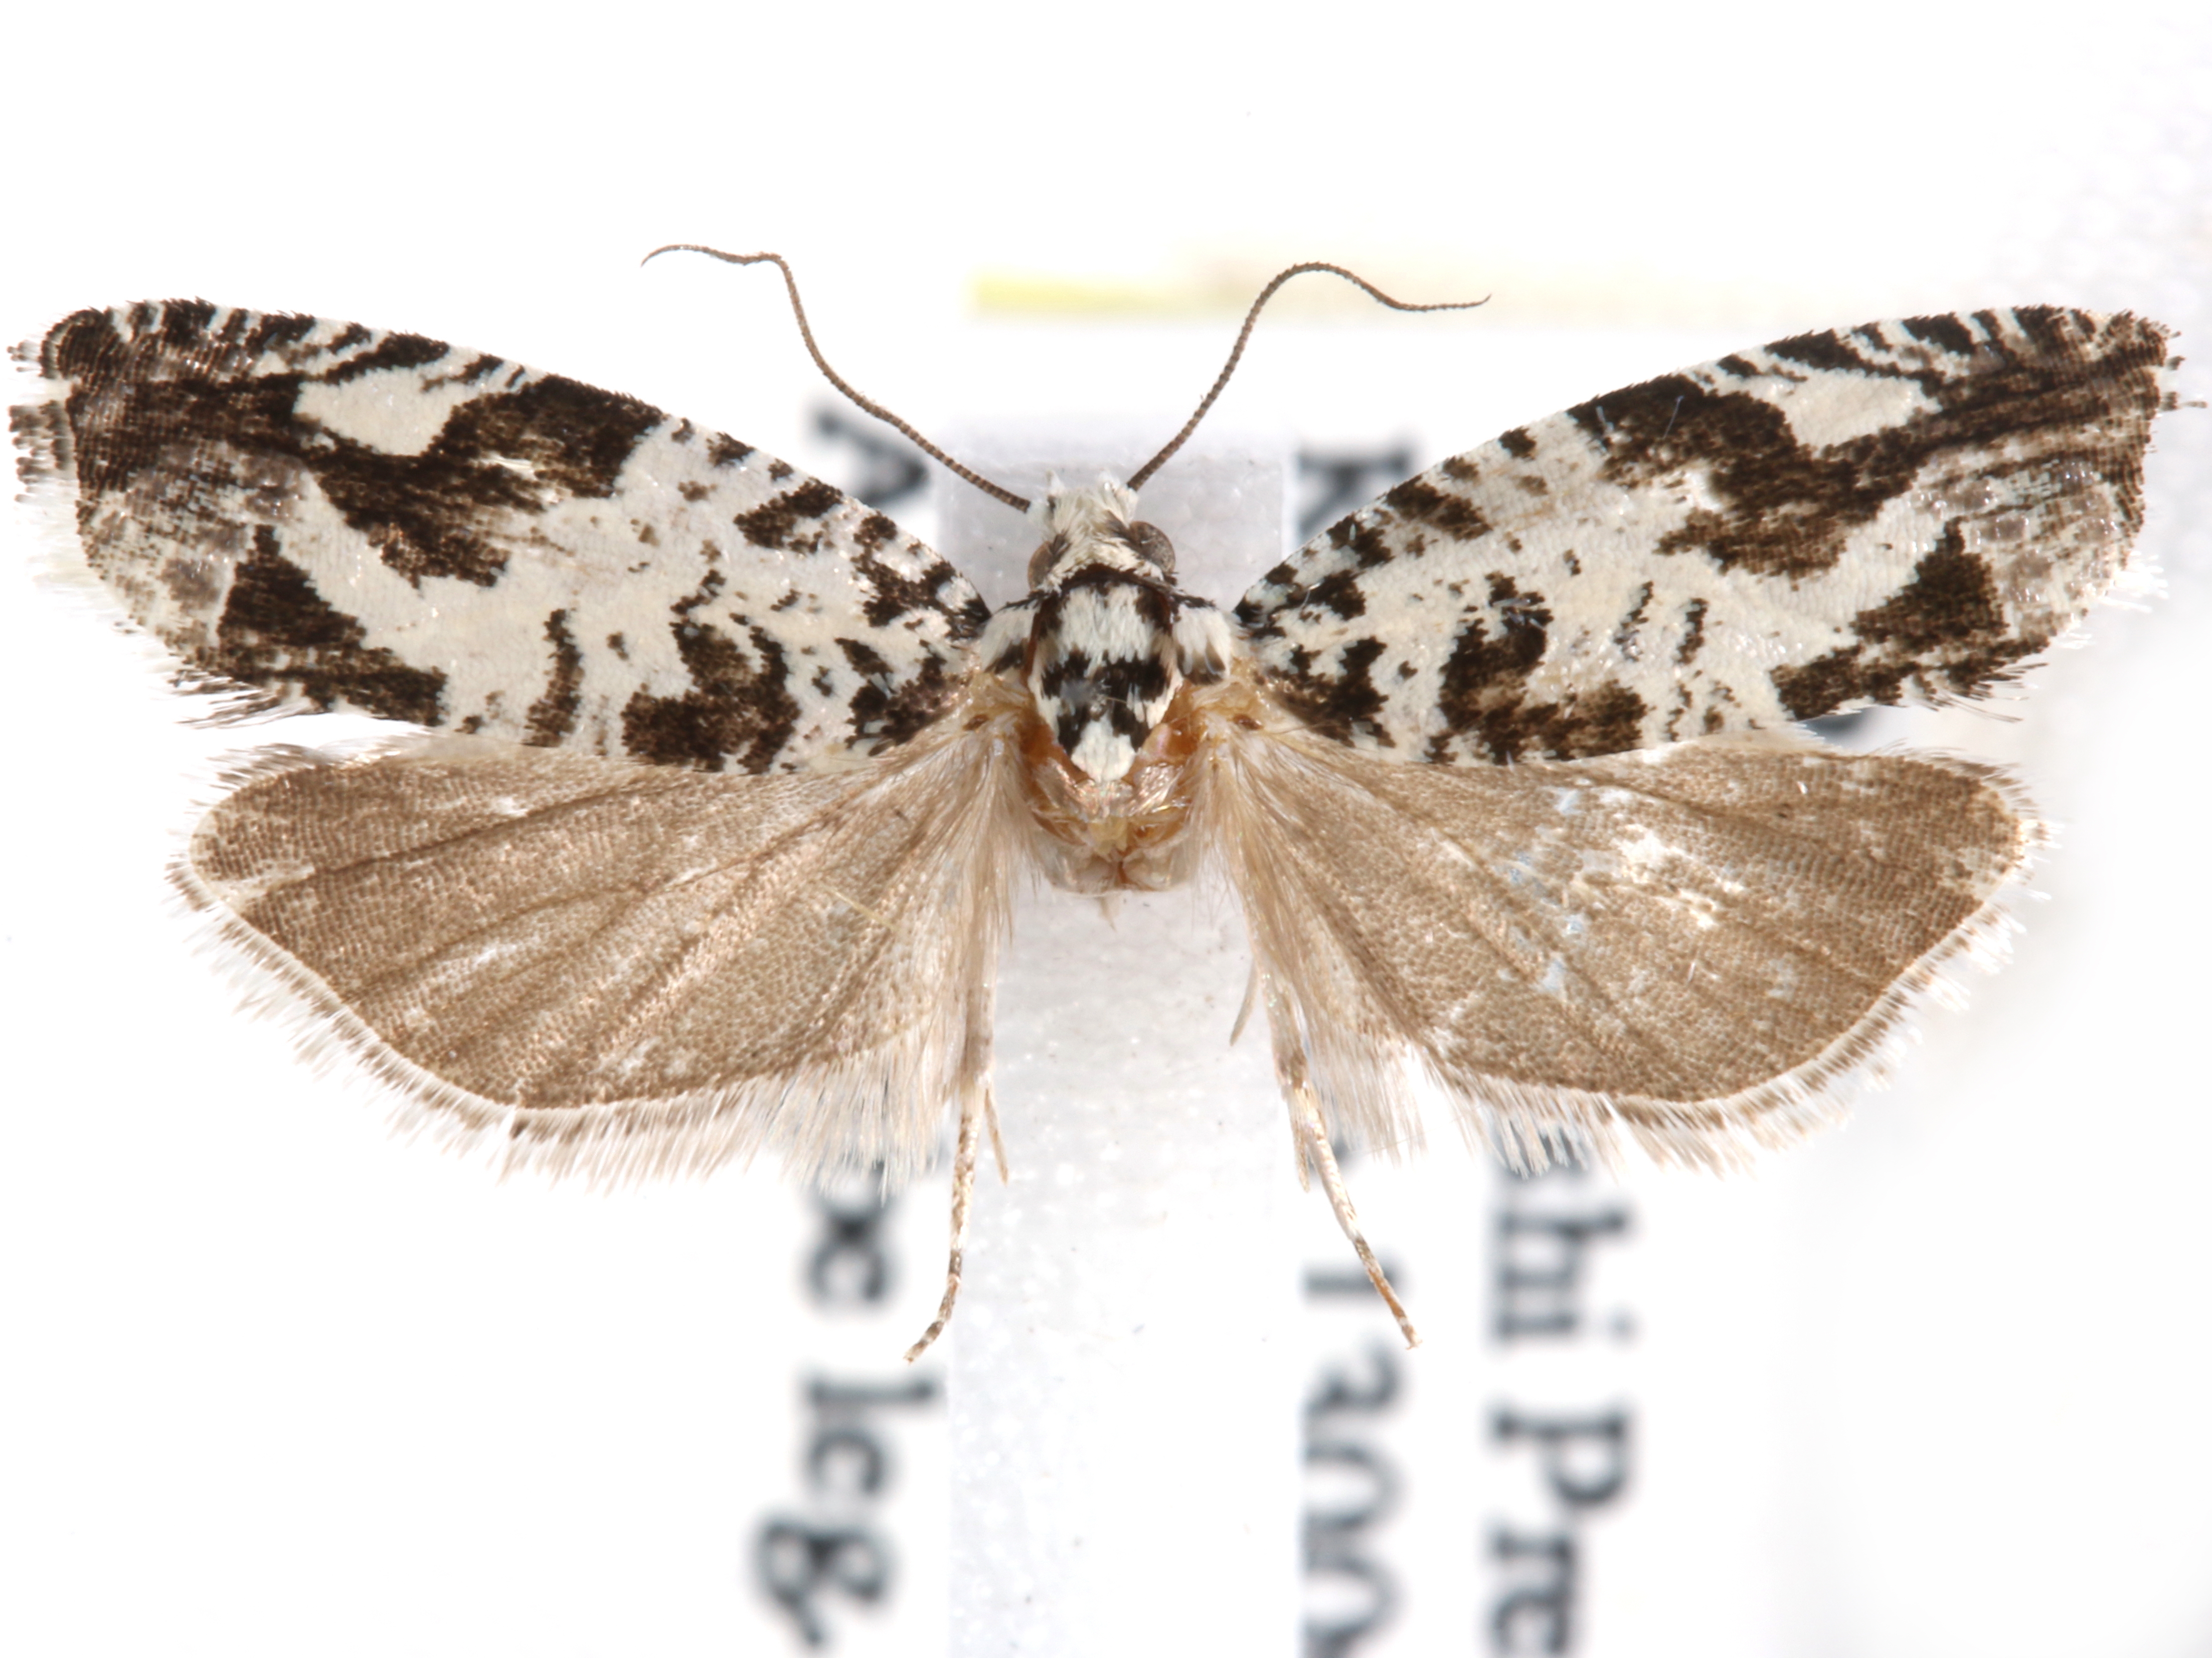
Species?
Epinotia equisitana
